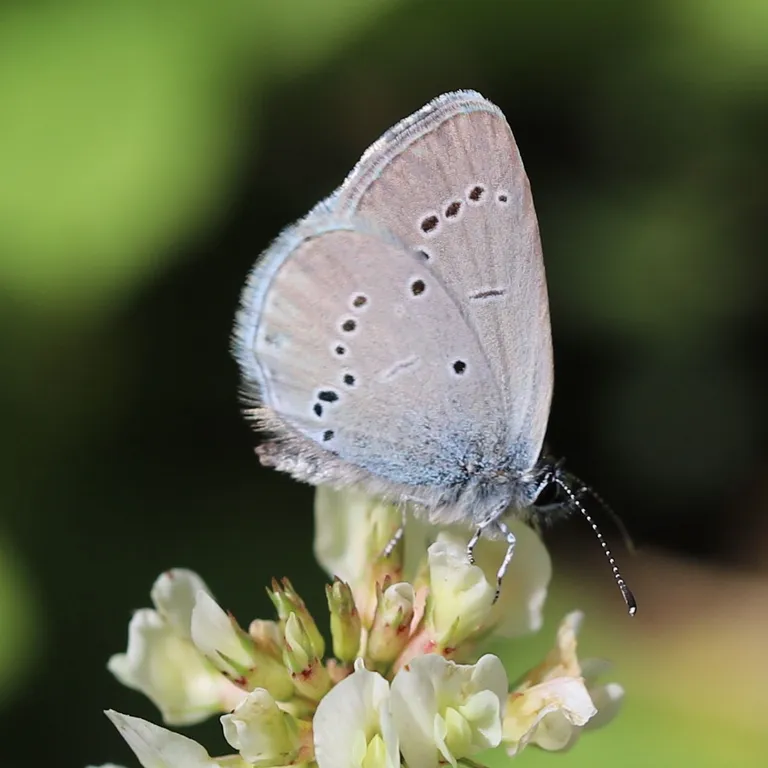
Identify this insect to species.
Cupido minimus
